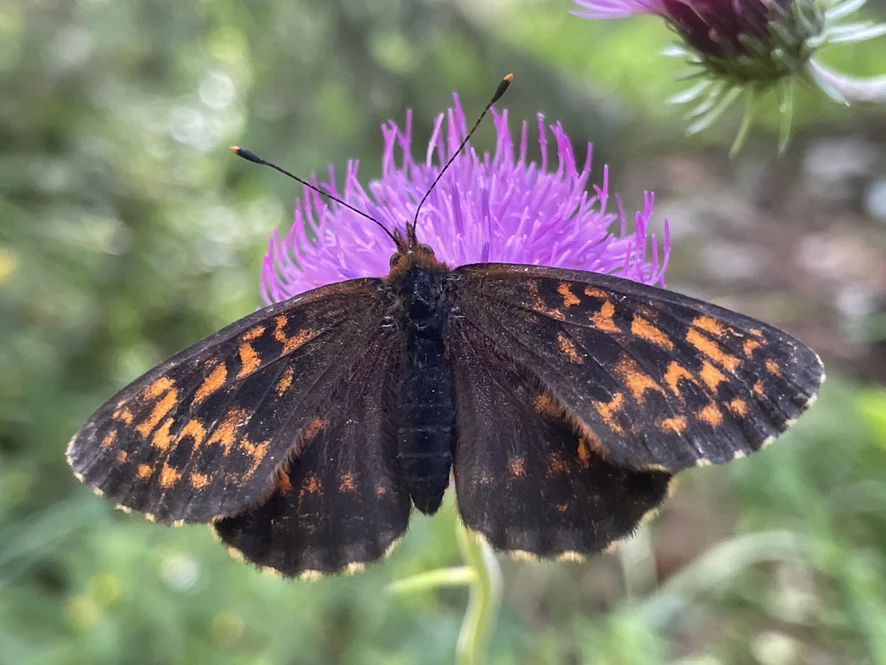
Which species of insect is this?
Boloria thore
